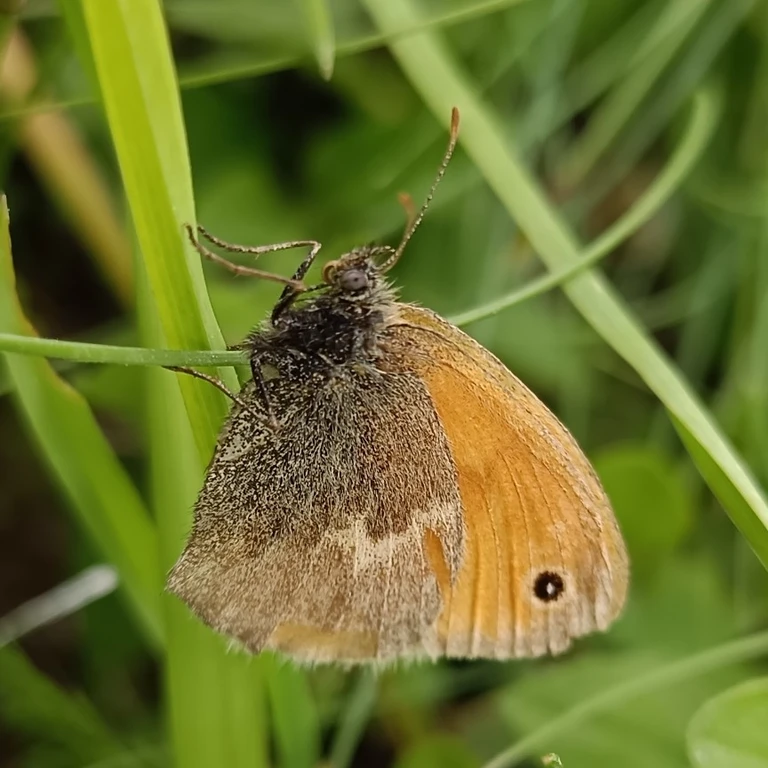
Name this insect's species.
Coenonympha pamphilus
